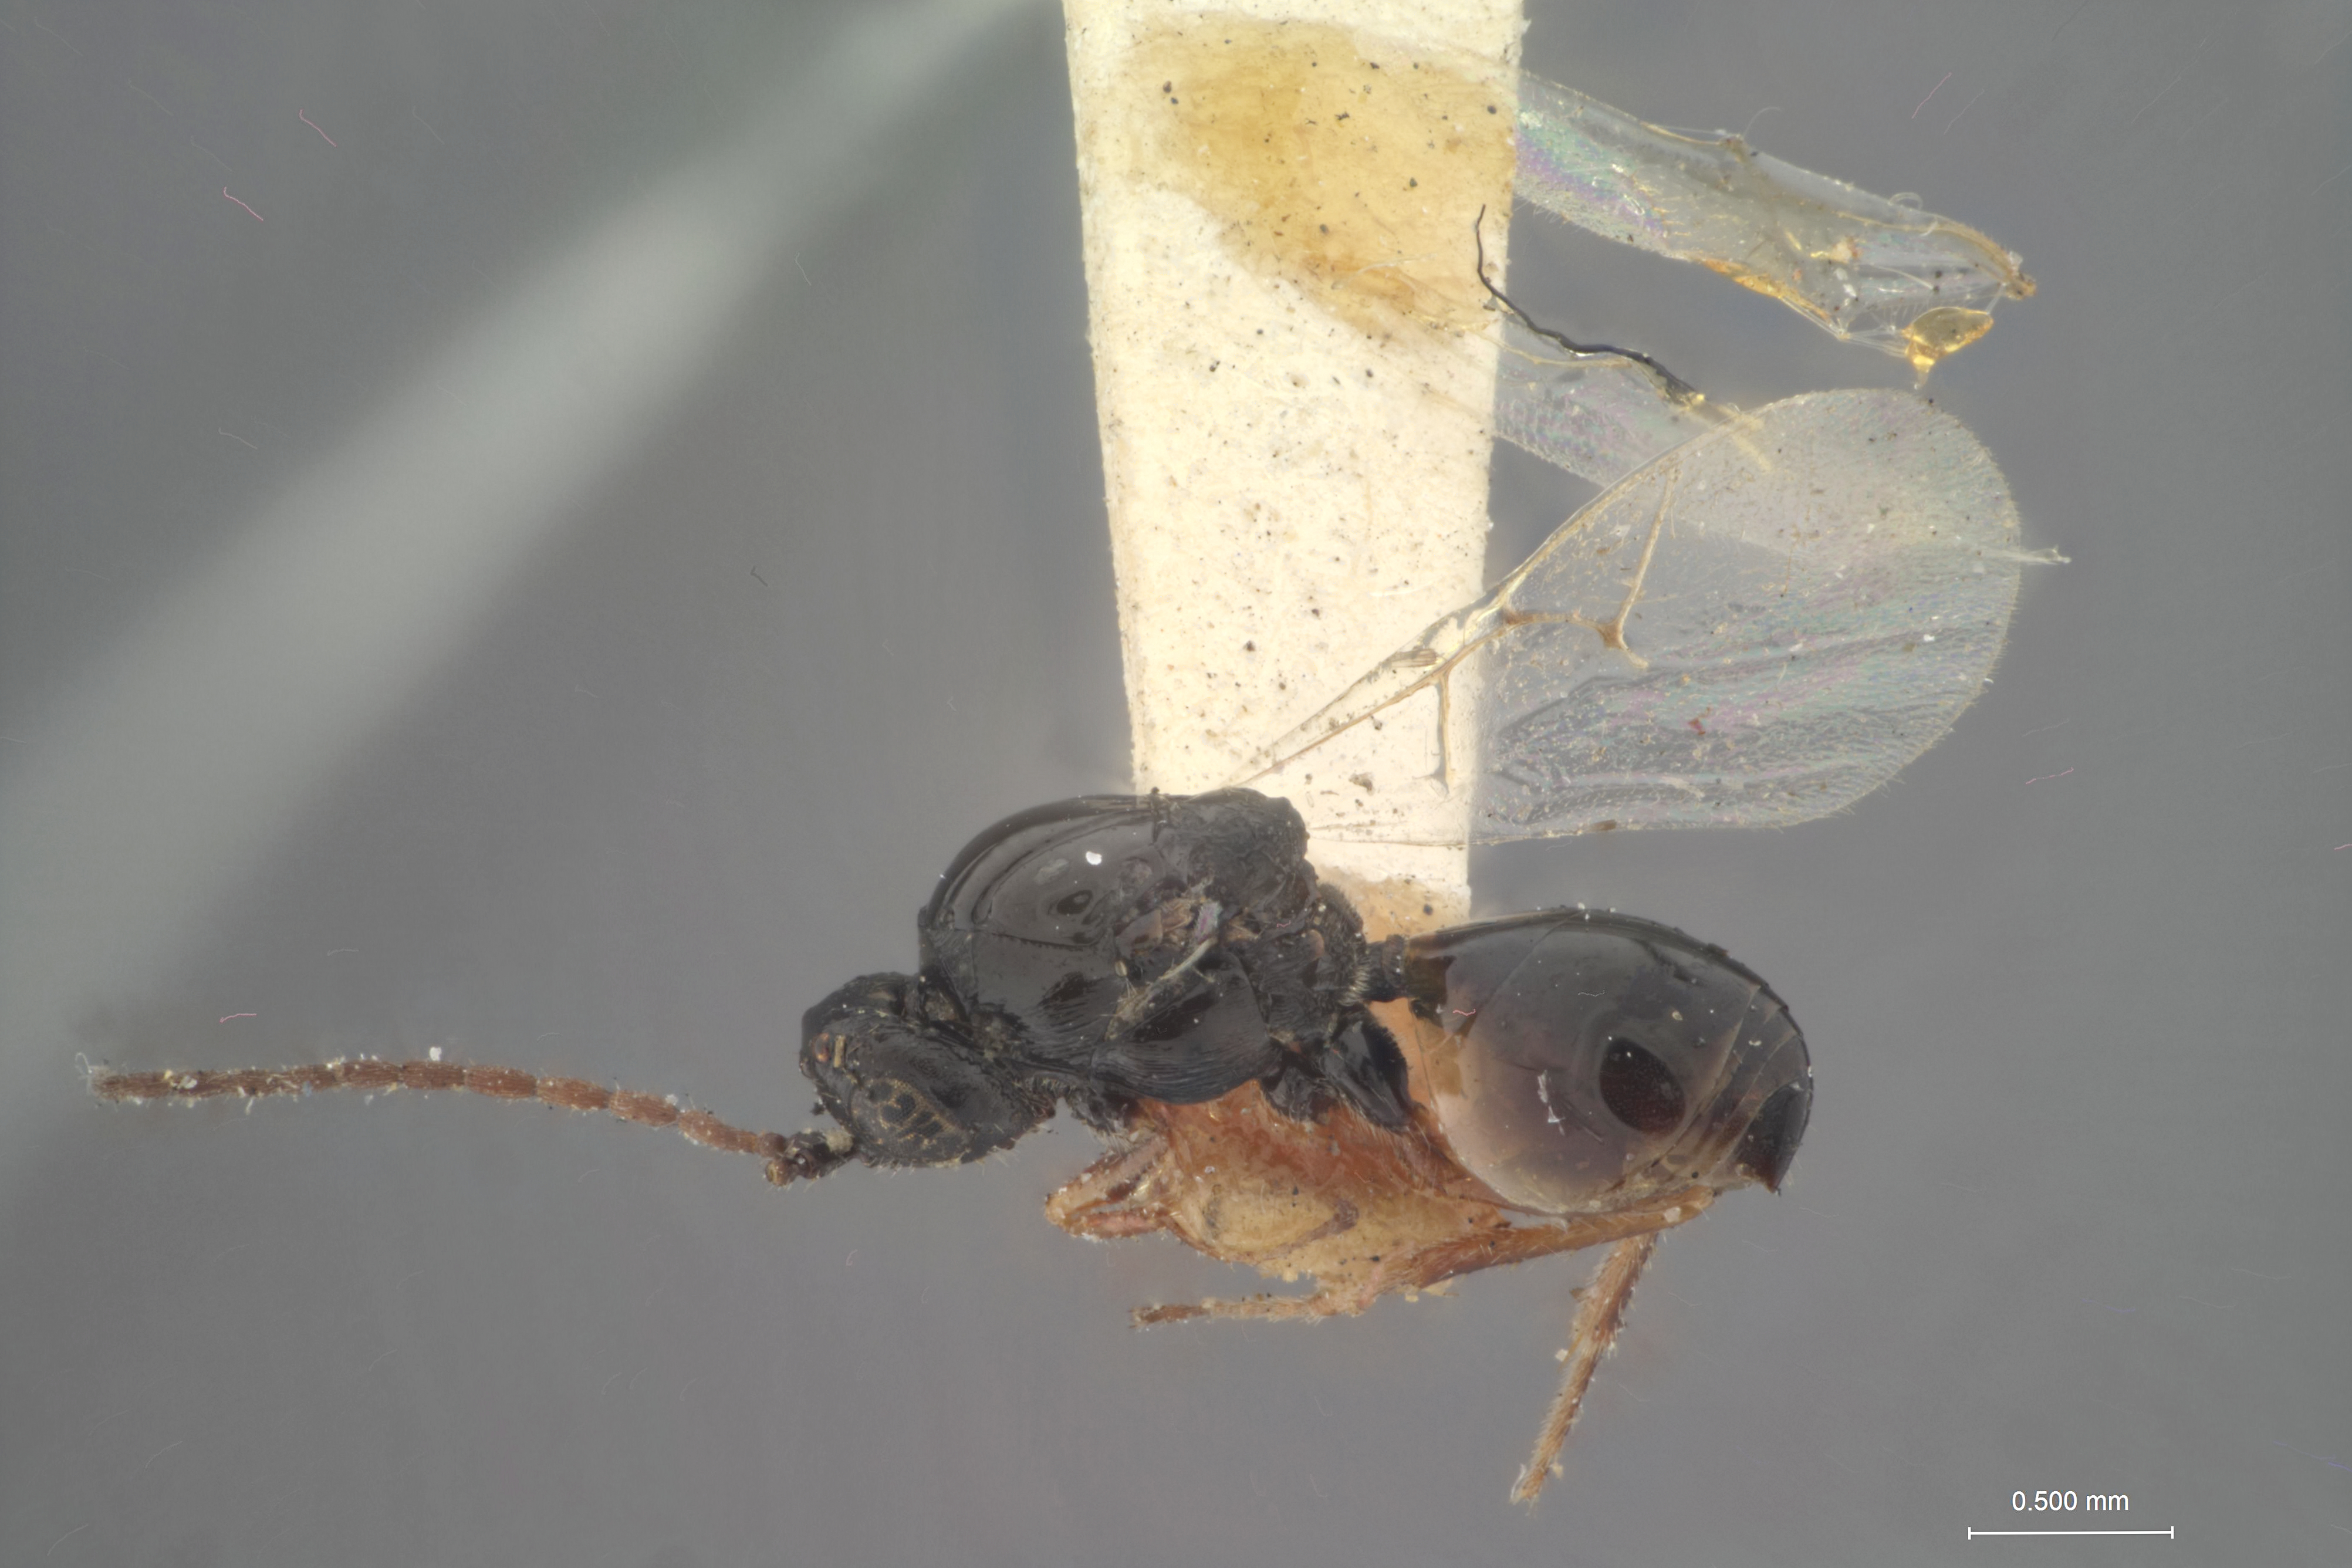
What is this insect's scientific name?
Omalaspis floridanus
